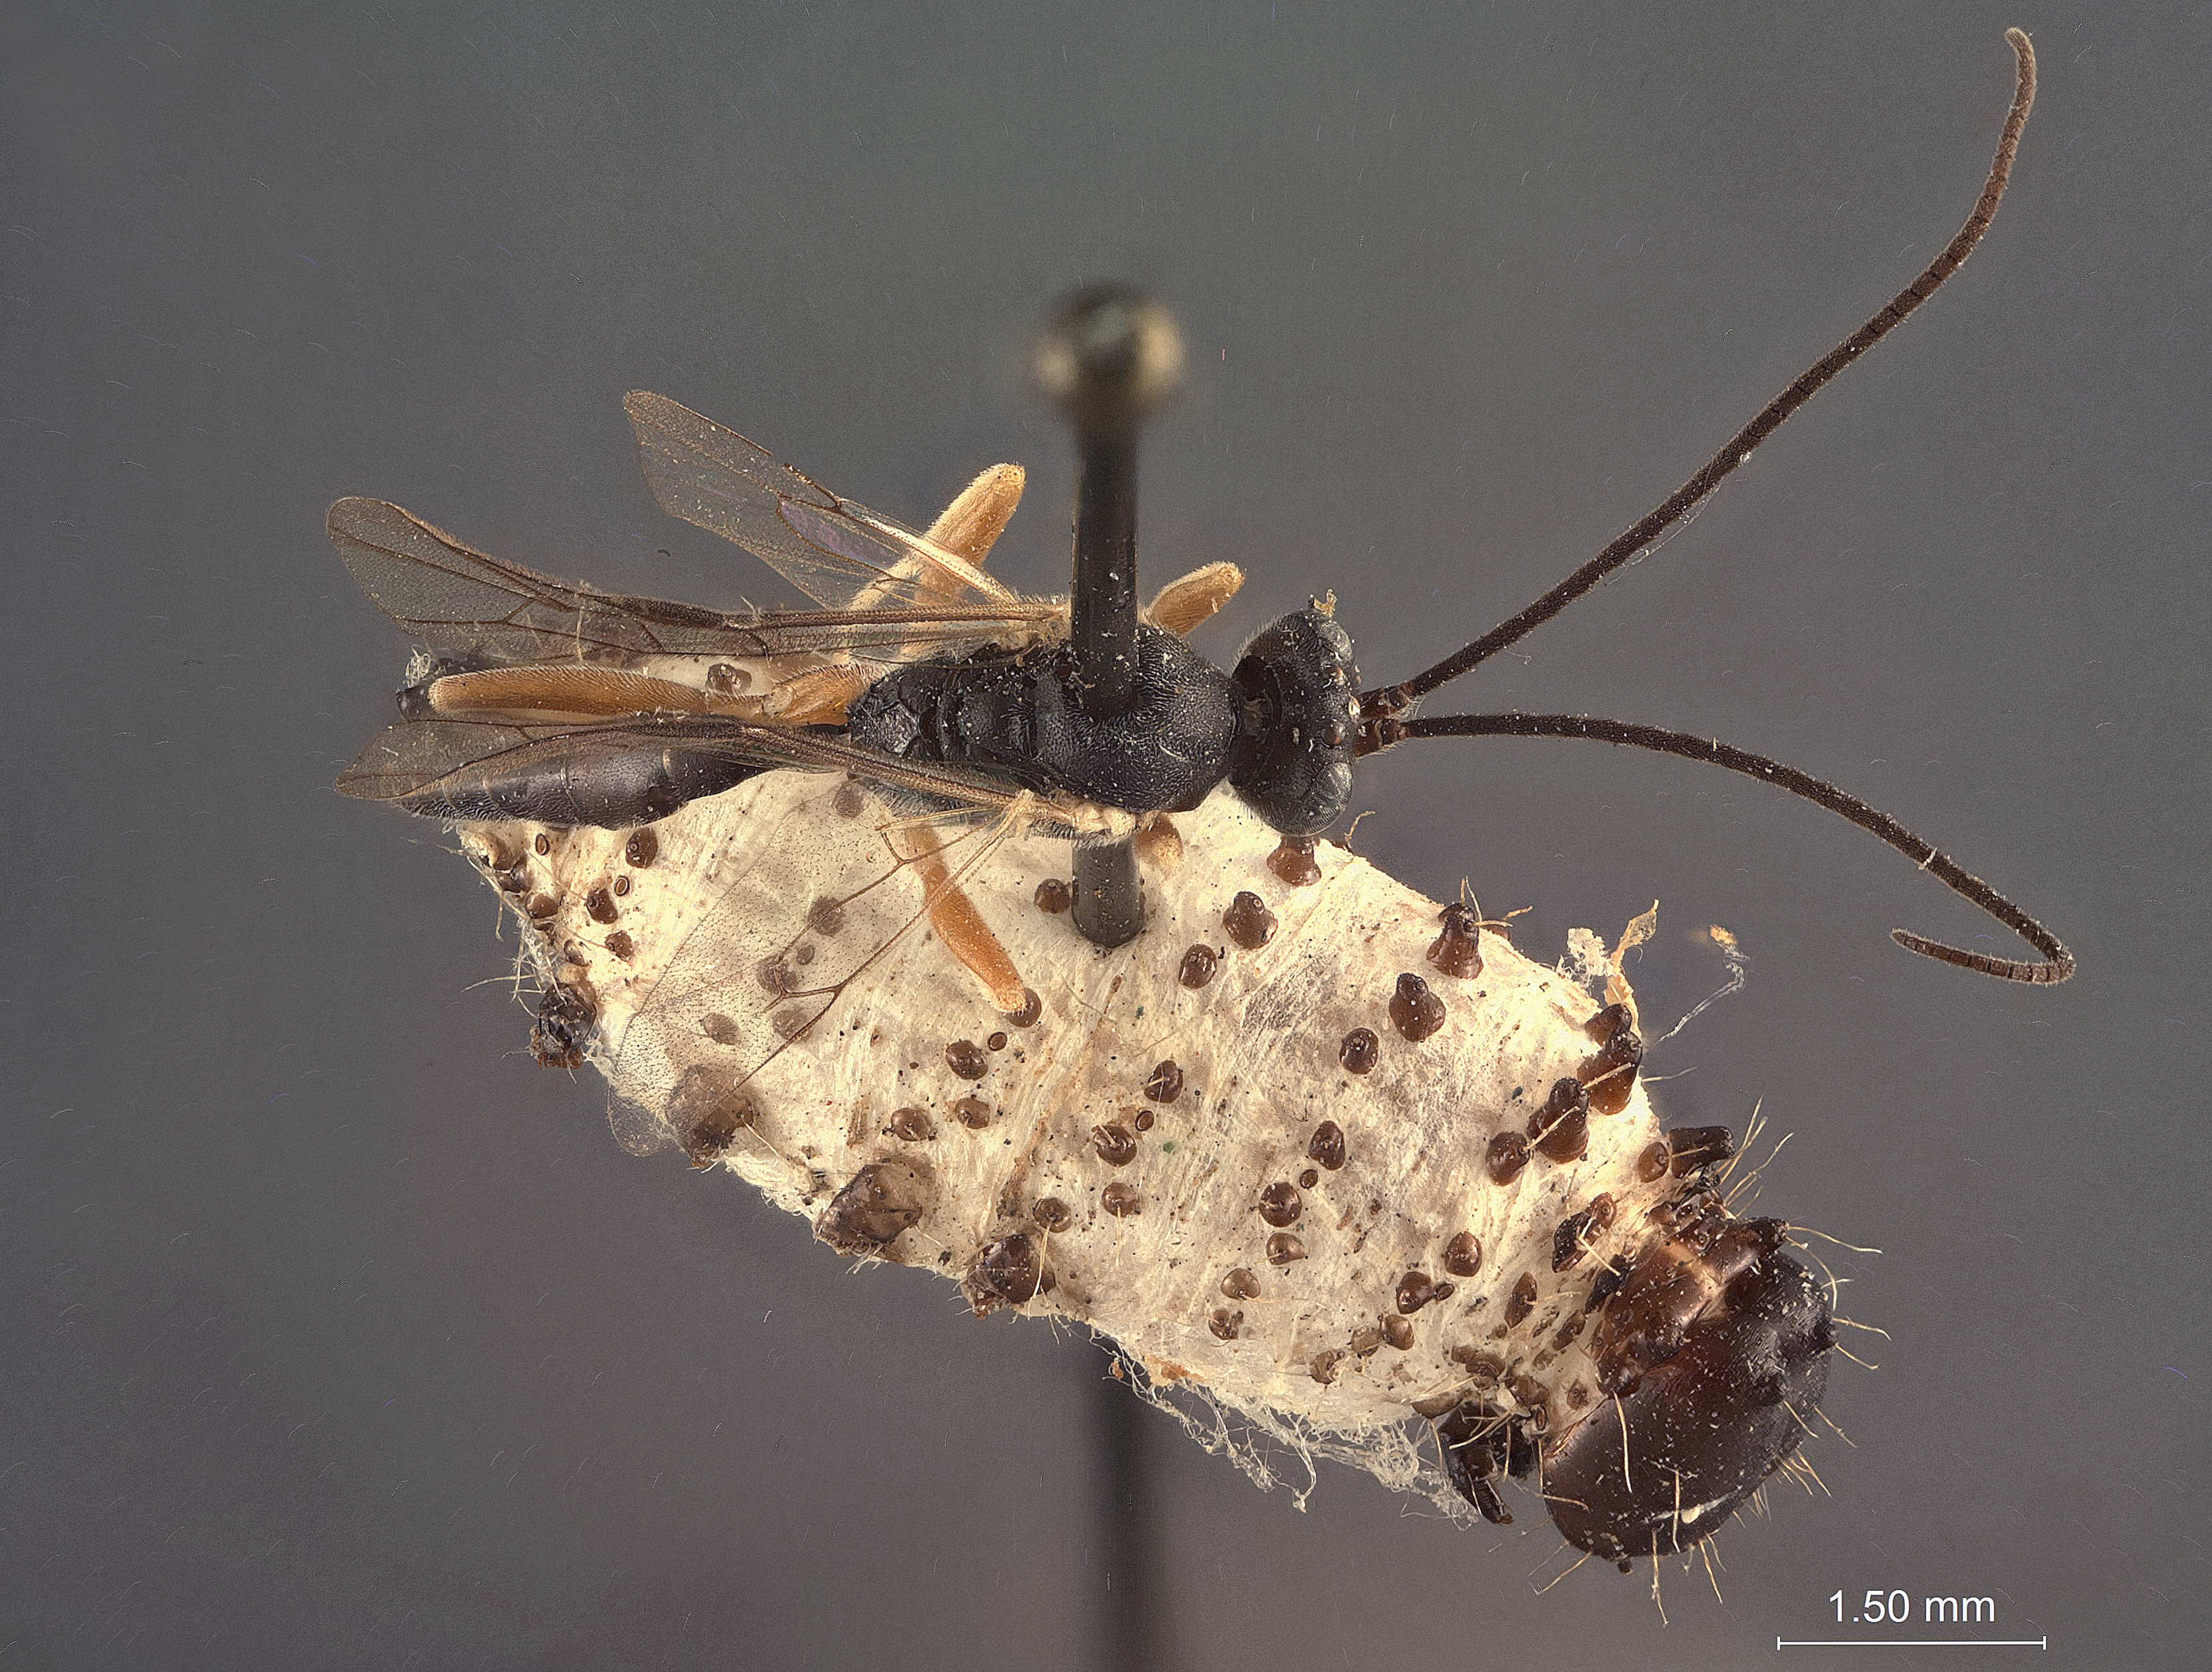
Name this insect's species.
Limneria oedemisiae
